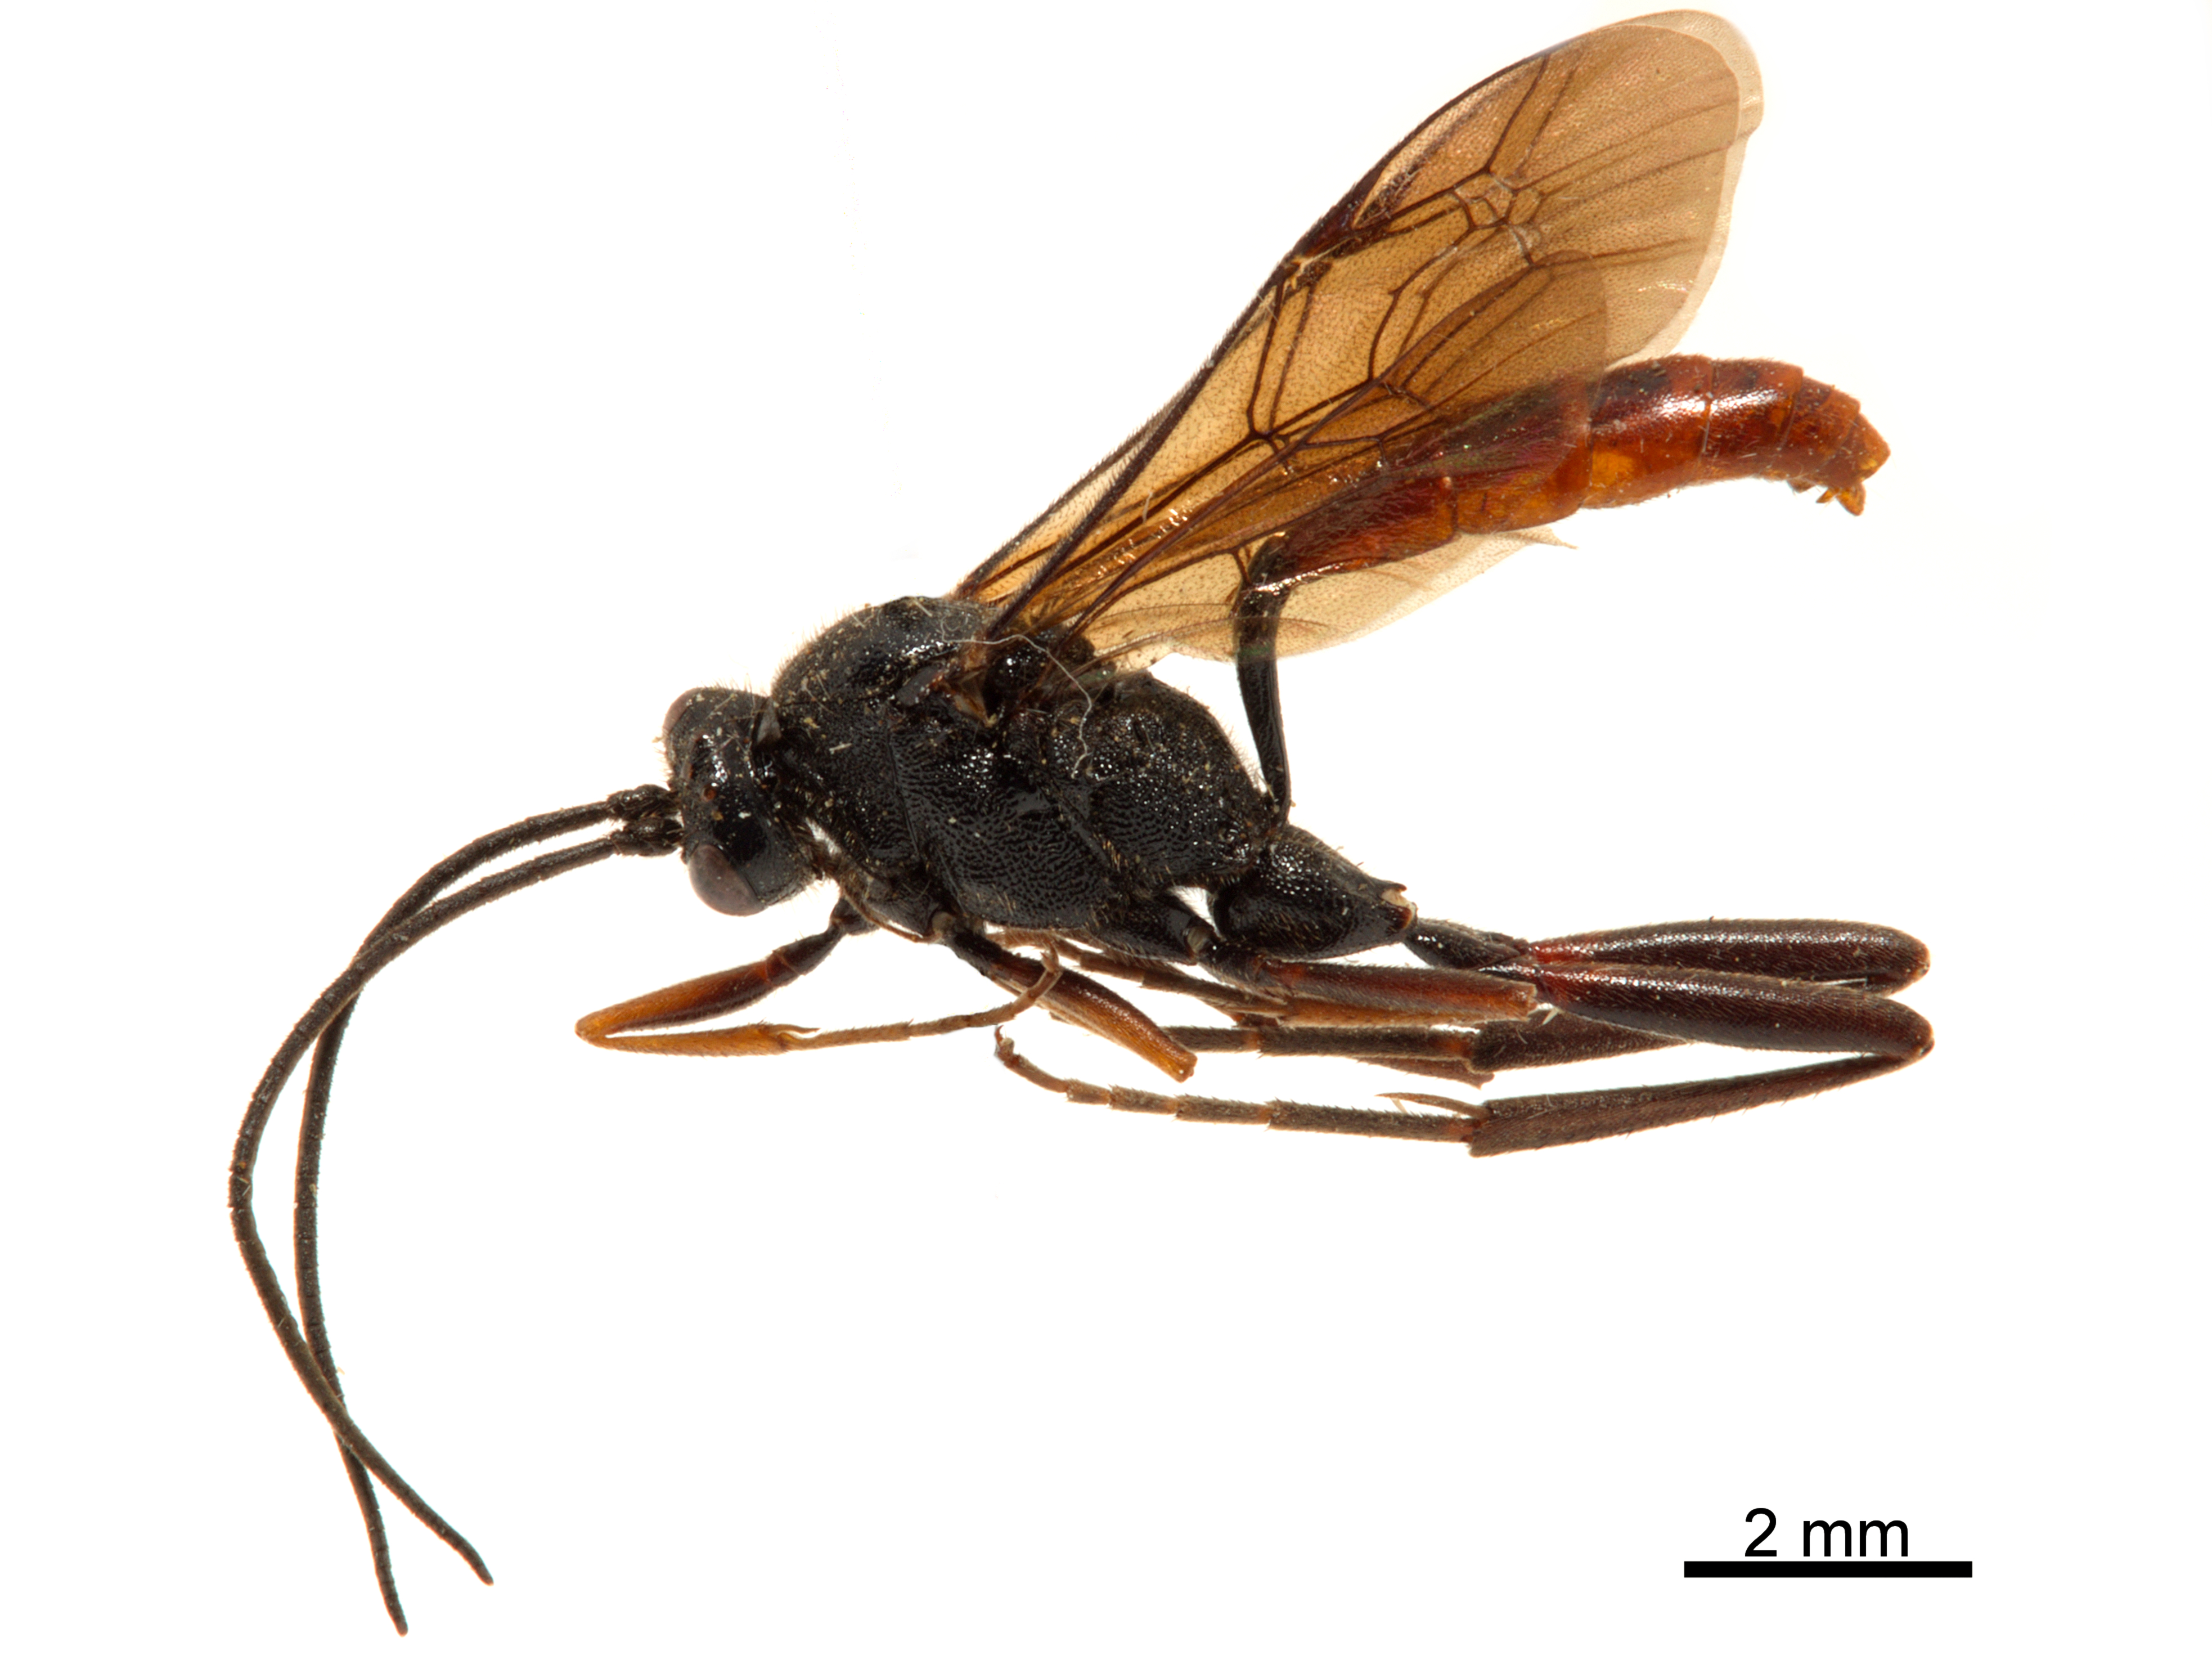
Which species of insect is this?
Meringopus relativus
